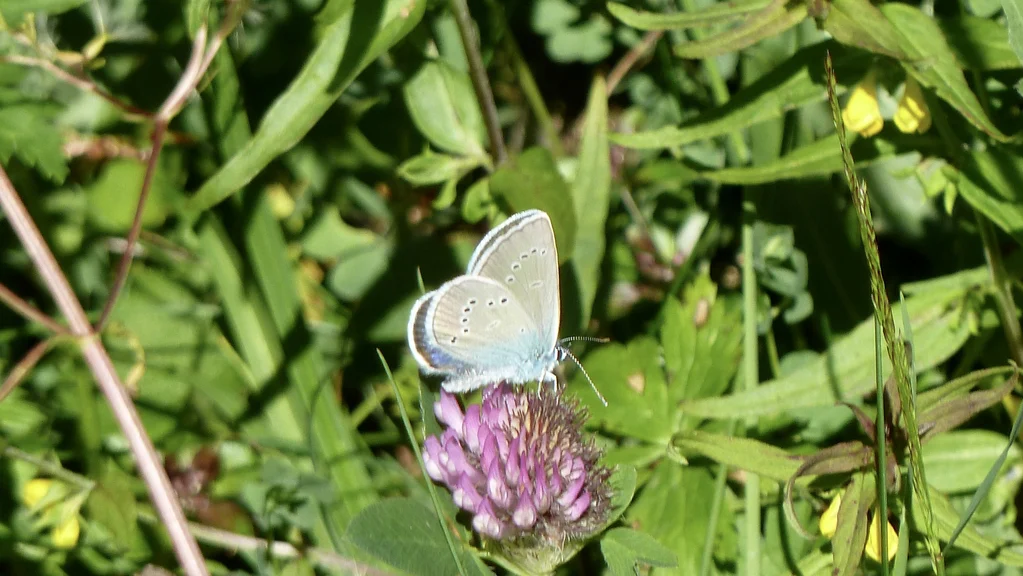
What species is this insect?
Cyaniris semiargus
